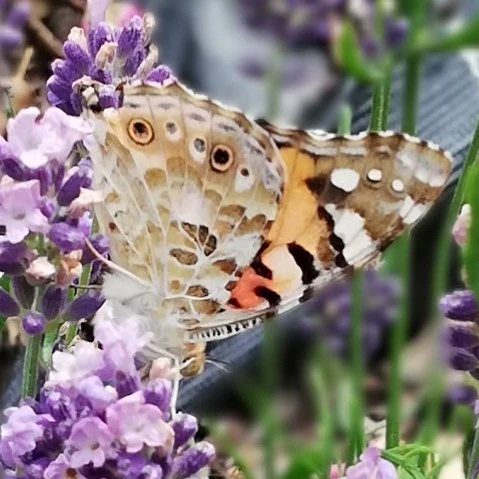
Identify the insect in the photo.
Vanessa cardui
